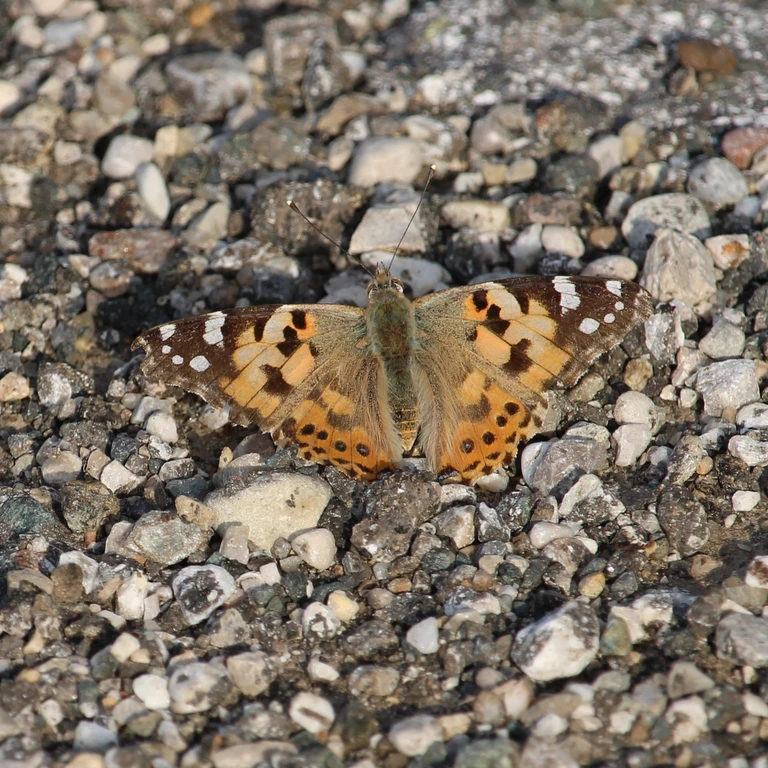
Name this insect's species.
Vanessa cardui
